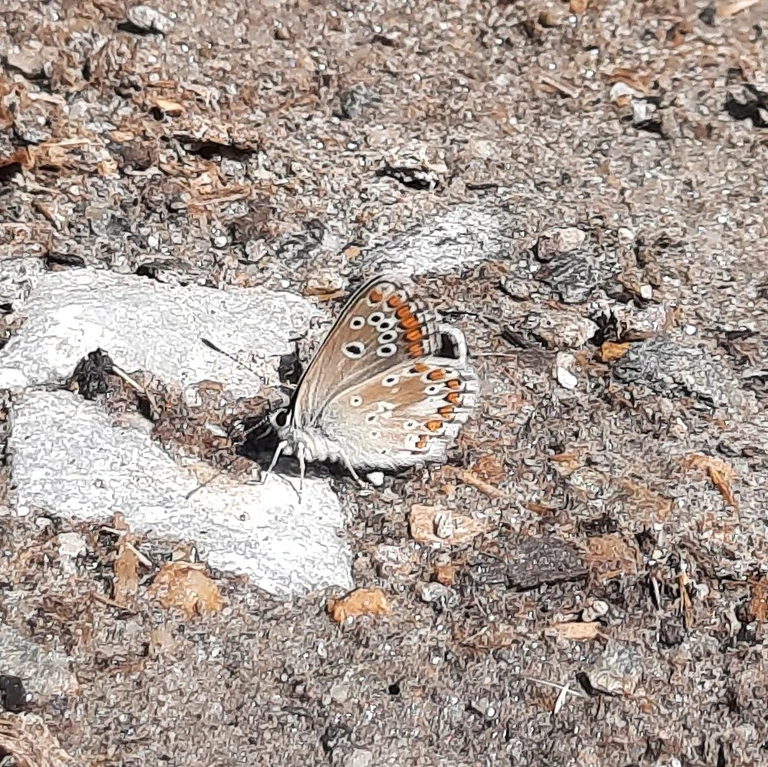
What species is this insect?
Aricia agestis/artaxerxes
